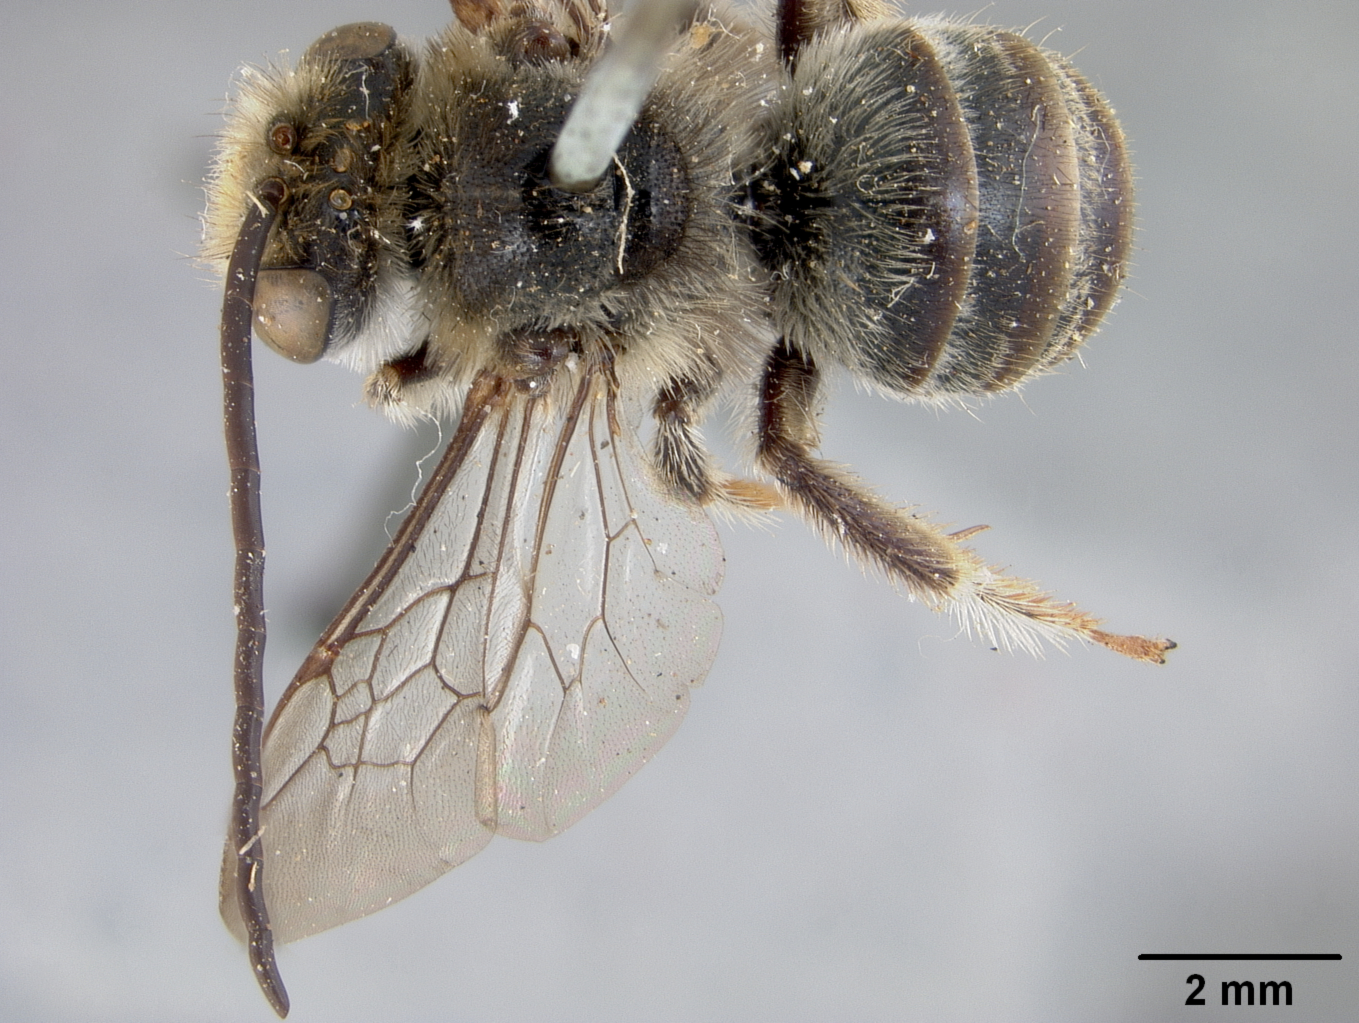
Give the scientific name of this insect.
Melissodes raphaelis
